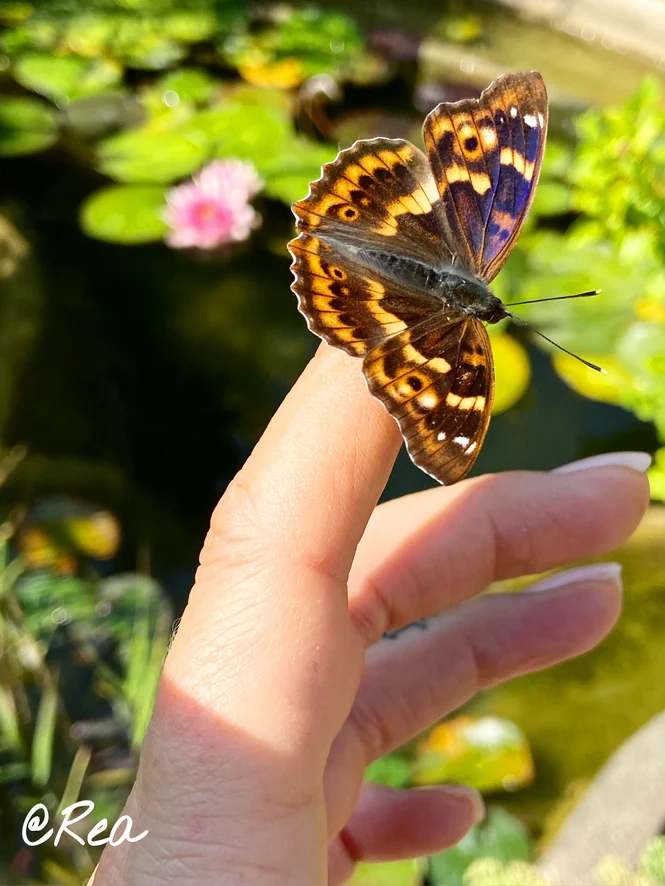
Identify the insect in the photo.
Apatura ilia
